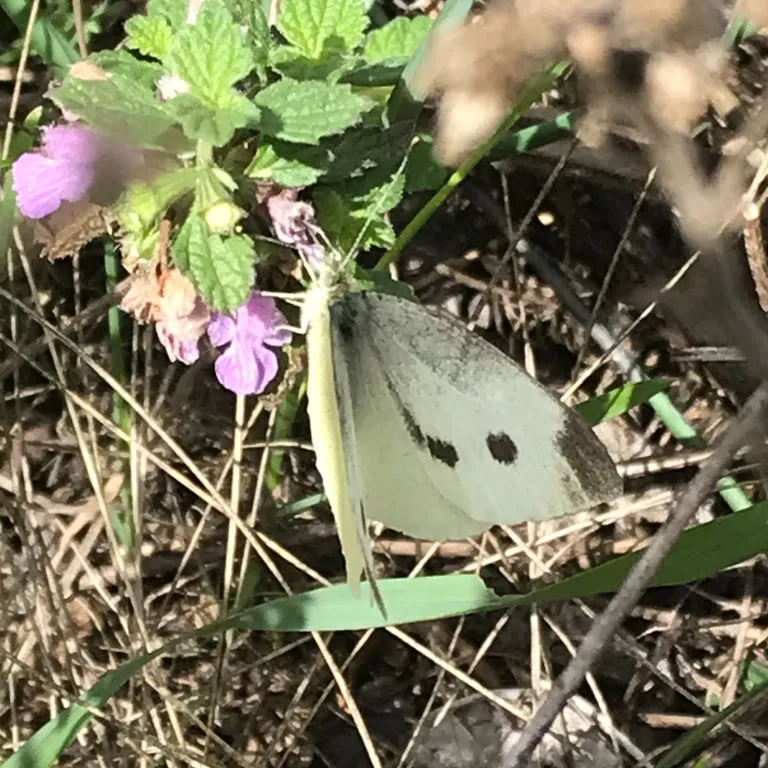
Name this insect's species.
Pieris rapae
